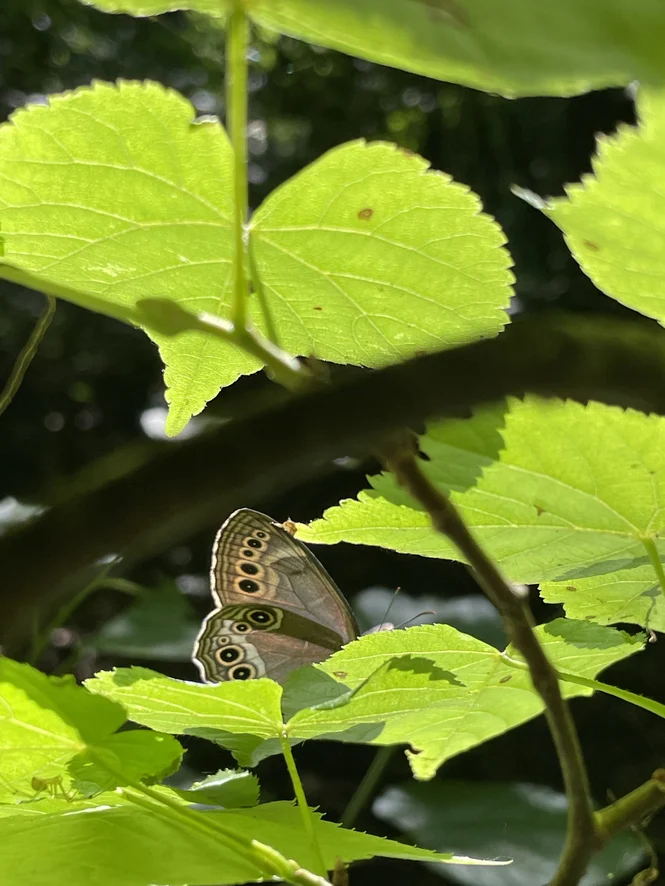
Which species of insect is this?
Lopinga achine (also Pararge achine)
